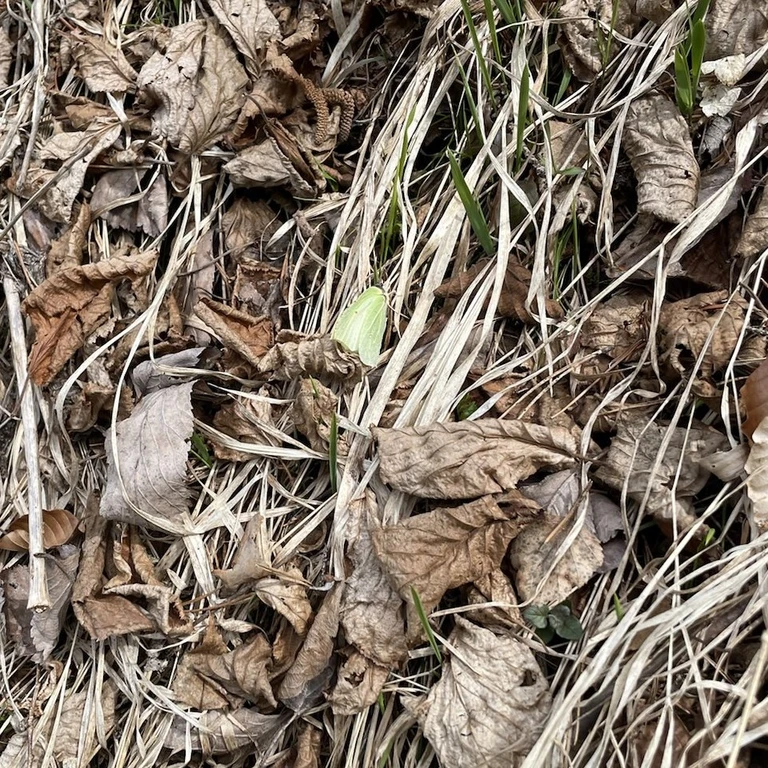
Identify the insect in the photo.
Gonepteryx rhamni
